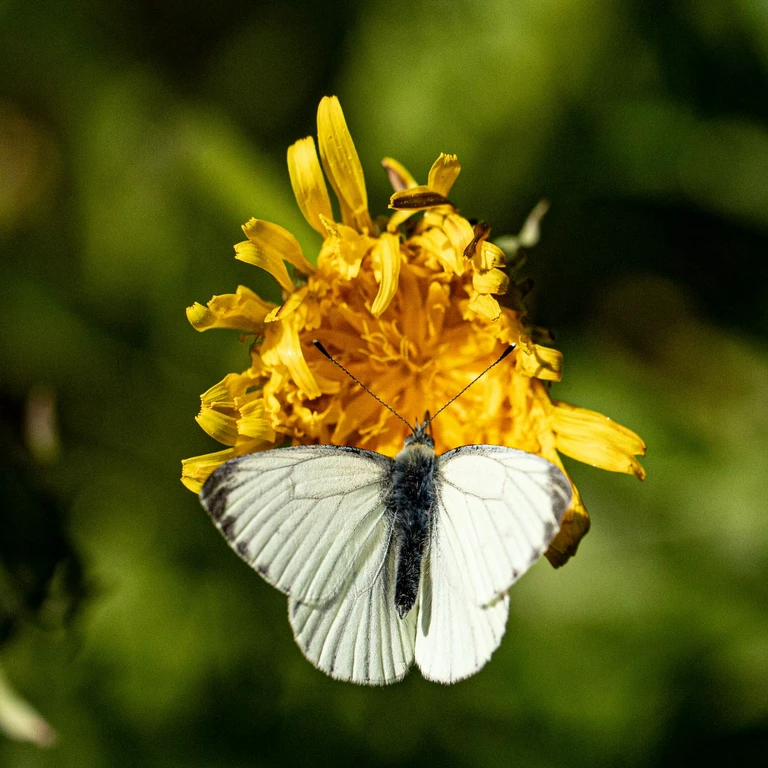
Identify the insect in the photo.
Pieris napi
